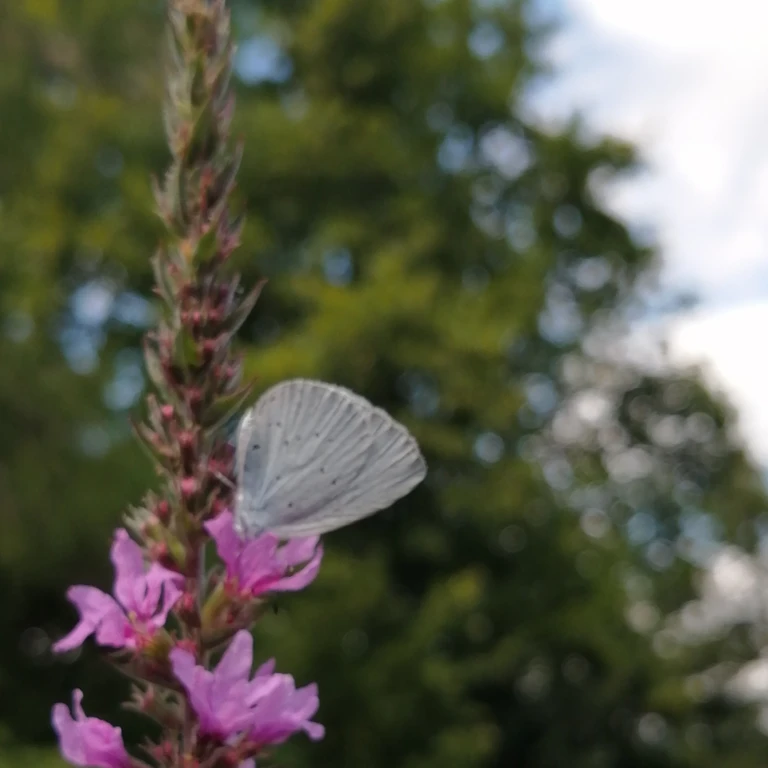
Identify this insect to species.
Celastrina argiolus
